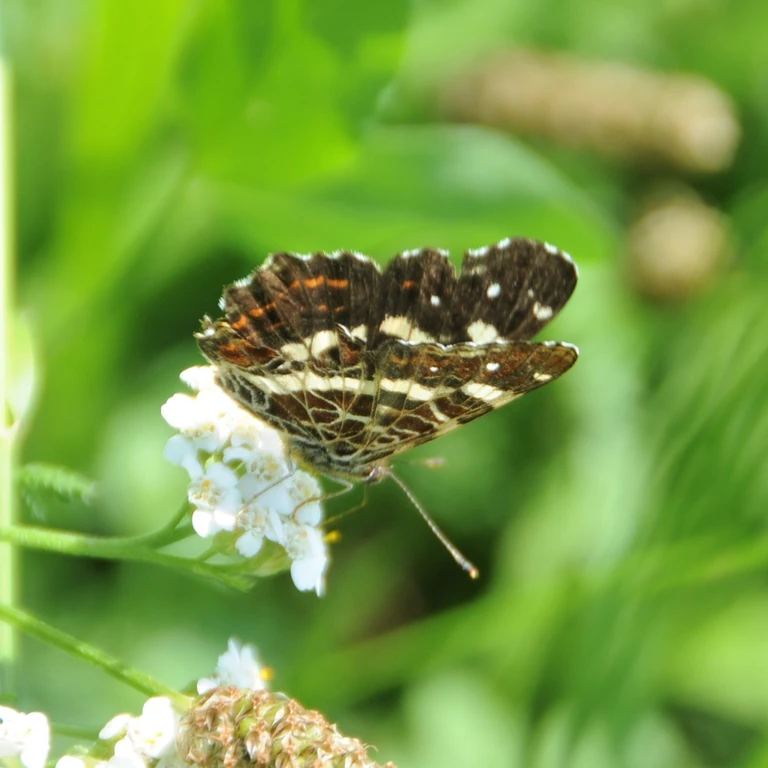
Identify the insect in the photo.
Araschnia levana
